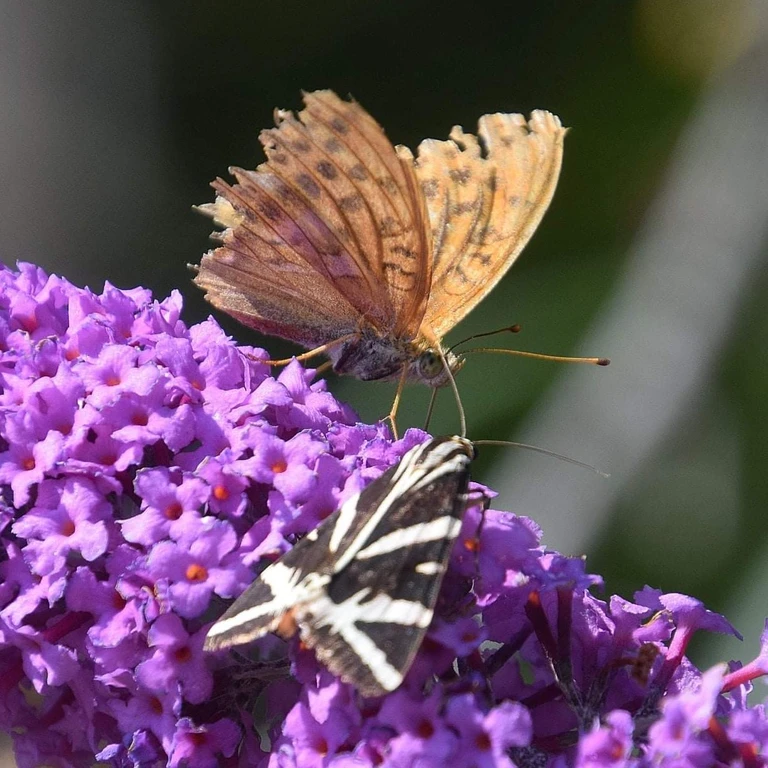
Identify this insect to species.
Argynnis paphia
